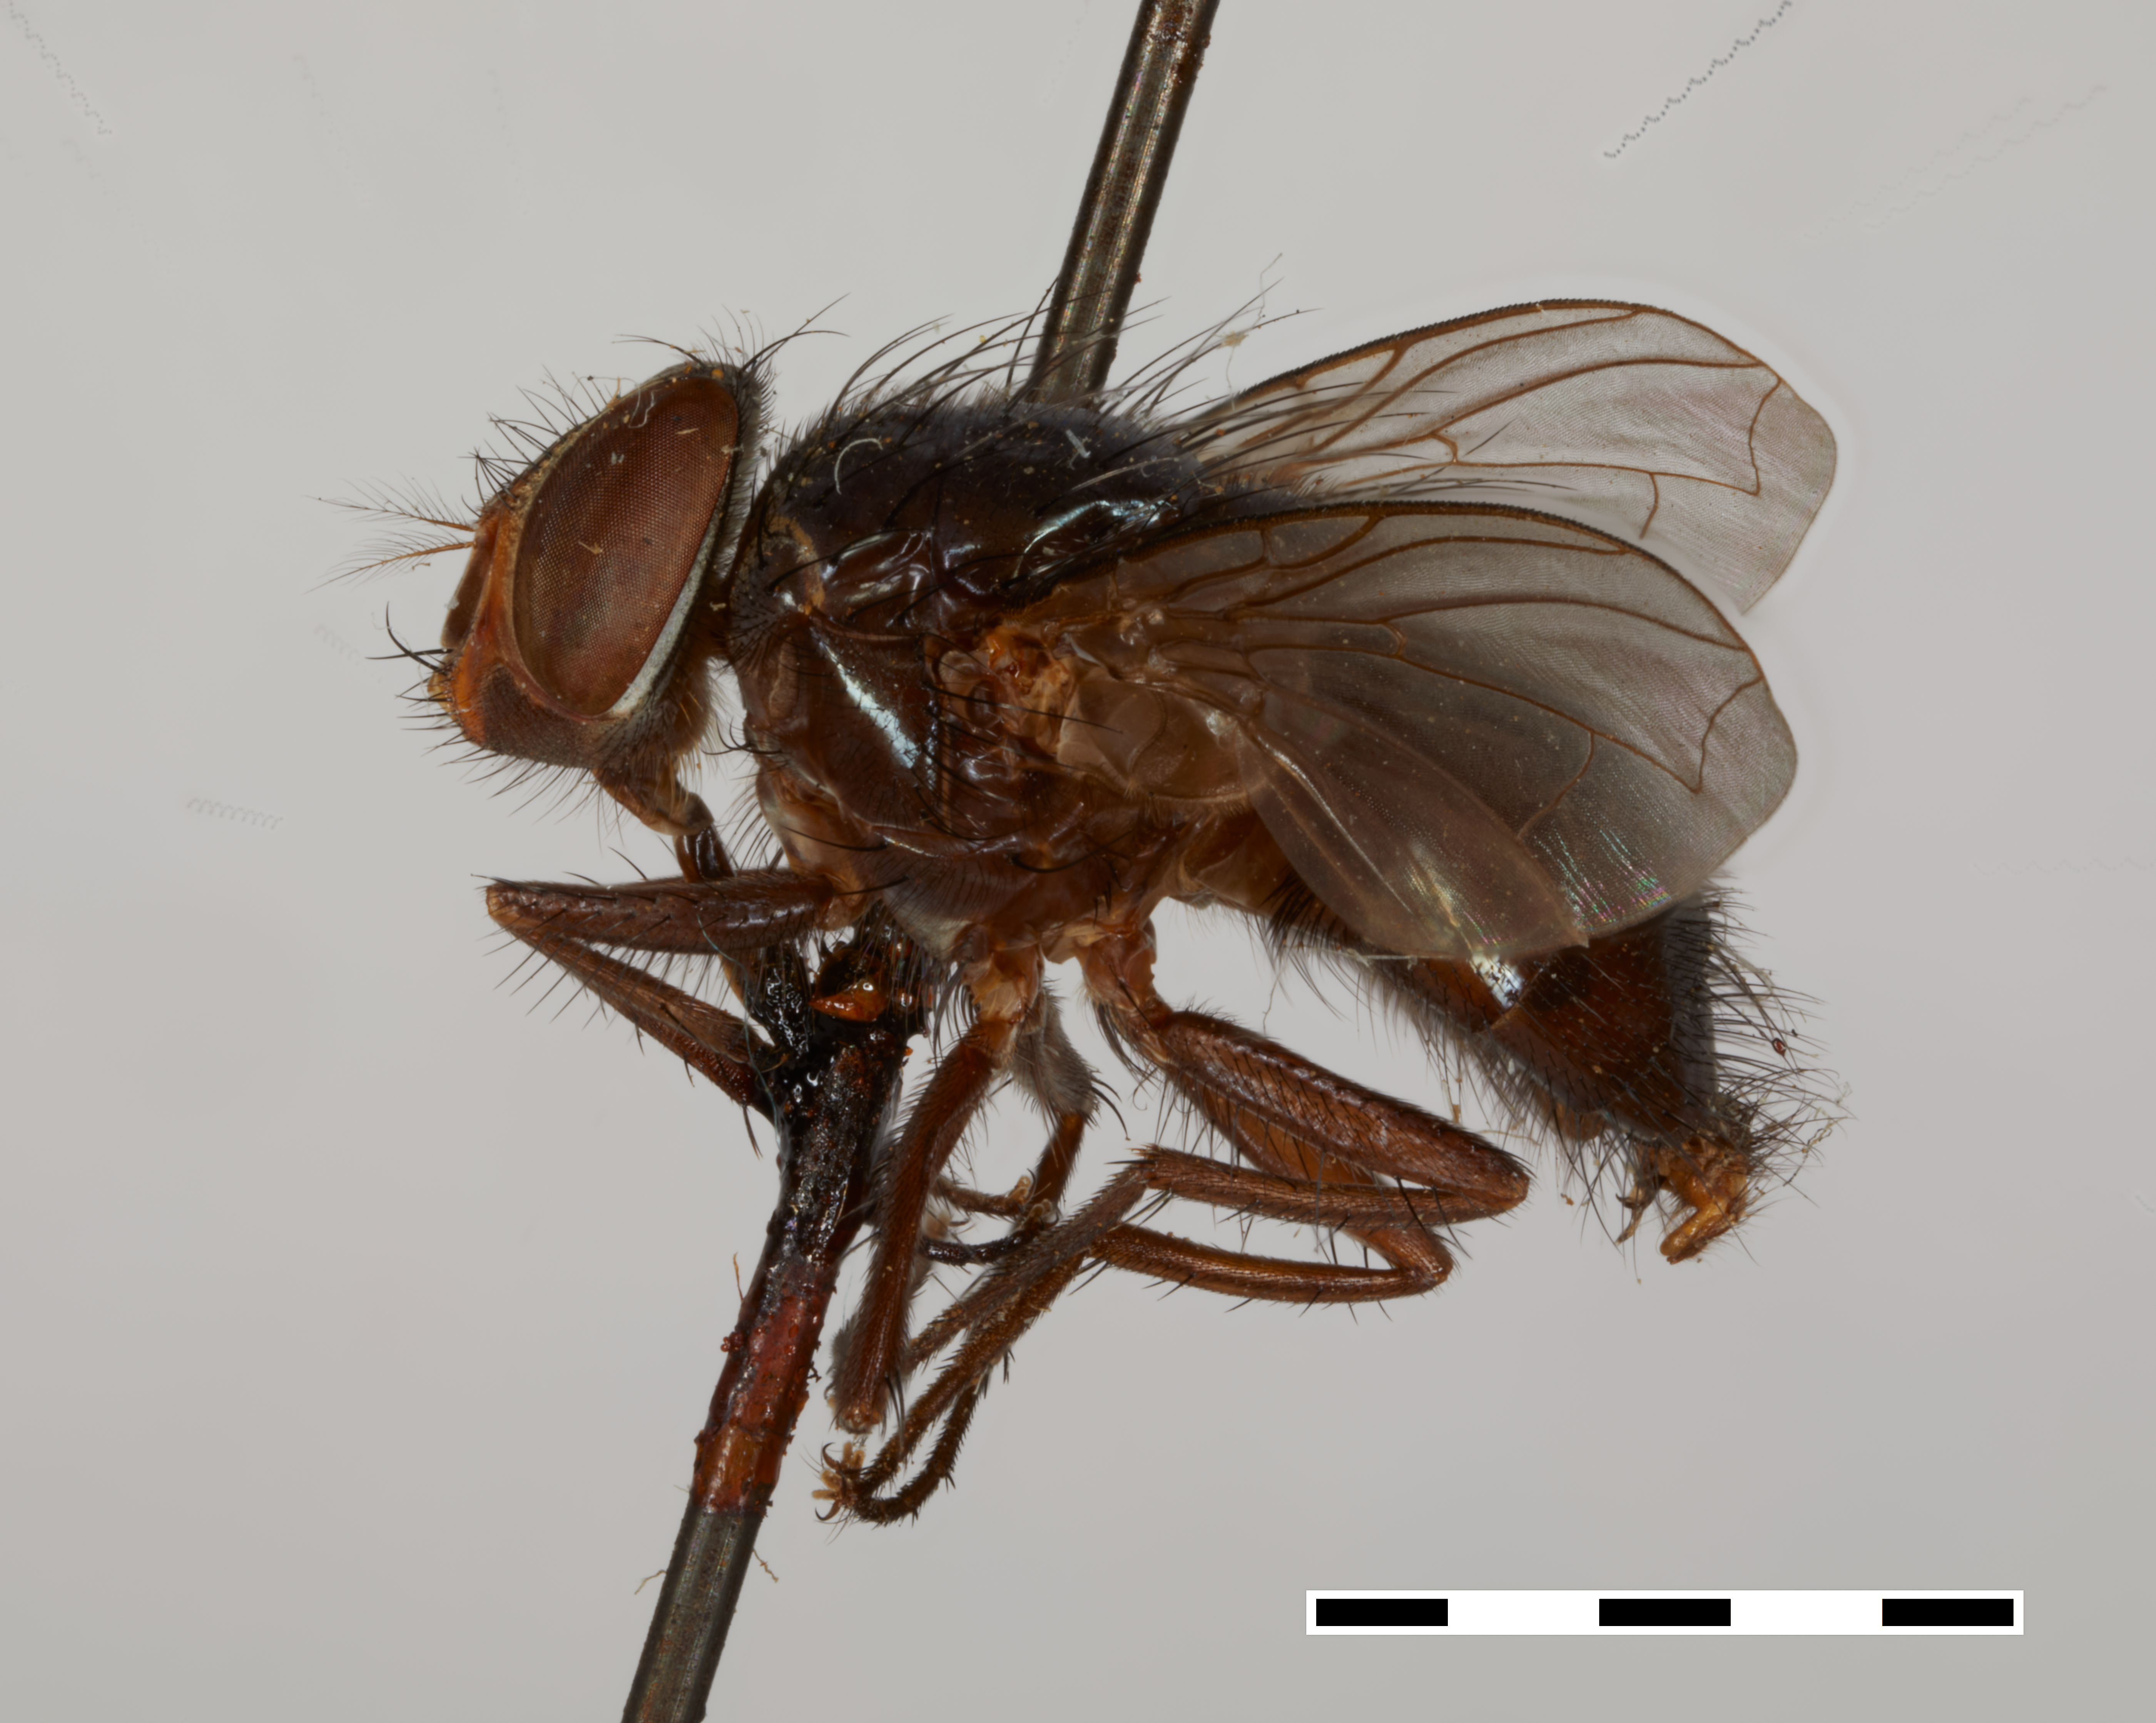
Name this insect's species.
Lucilia graphita
